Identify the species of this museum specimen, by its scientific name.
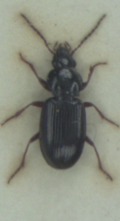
Pterostichus strenuus
